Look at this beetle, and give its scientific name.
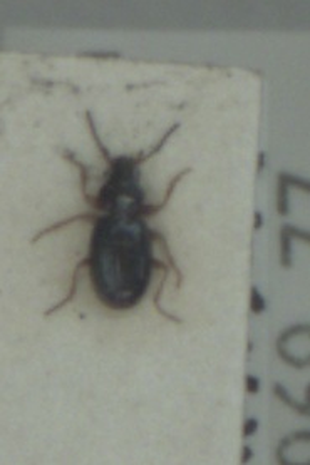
Bembidion gilvipes
